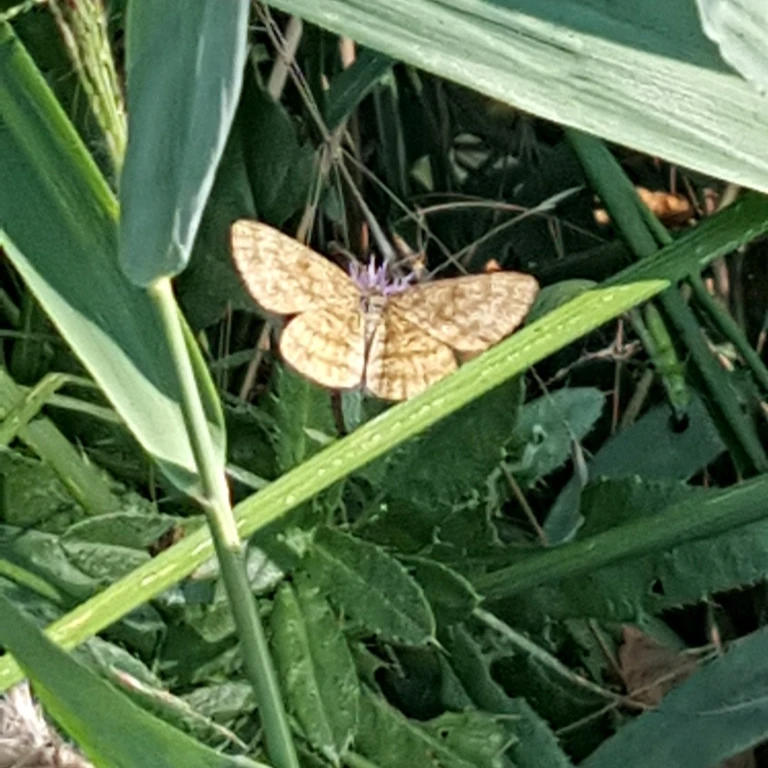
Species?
Ematurga atomaria
